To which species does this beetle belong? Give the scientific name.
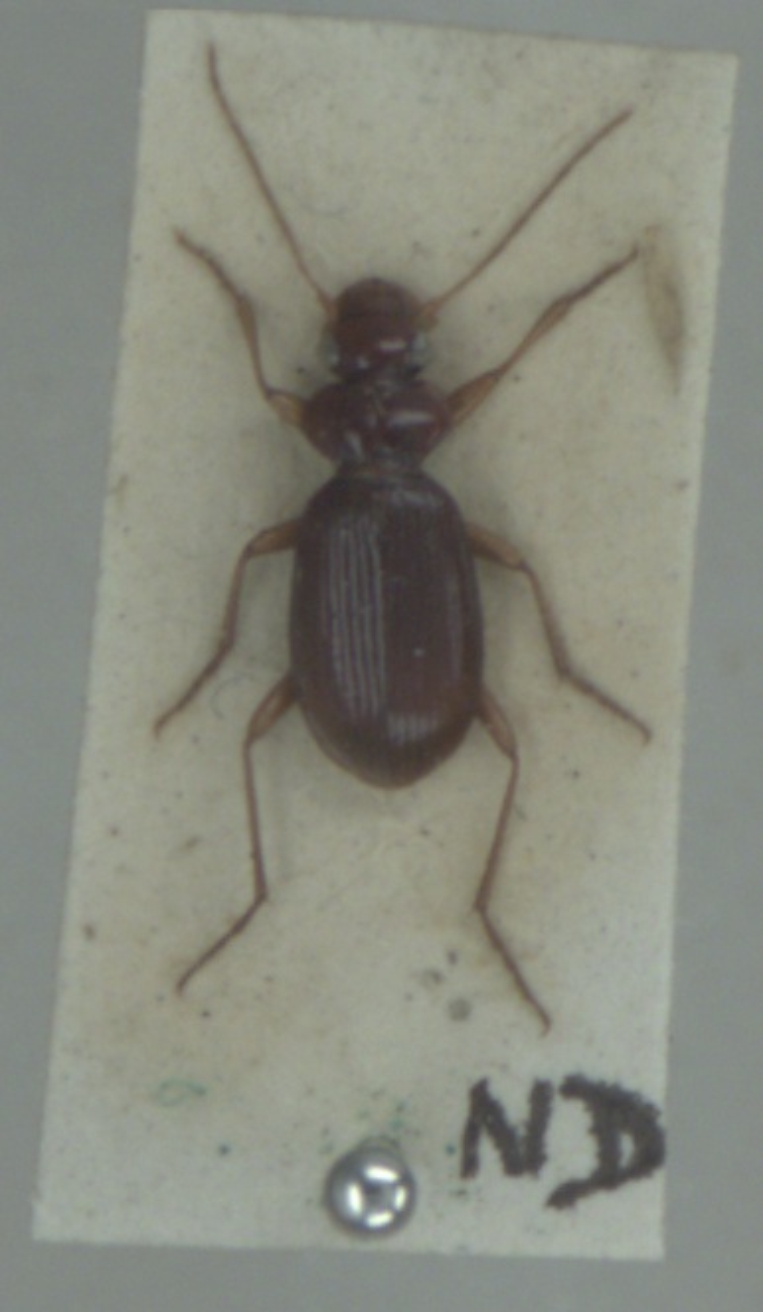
Leistus ferrugineus
